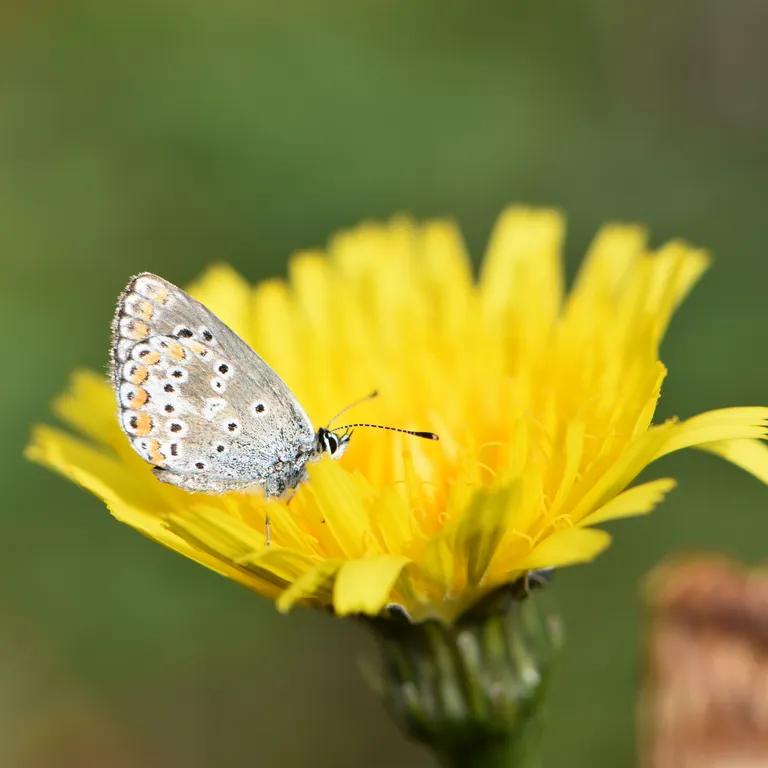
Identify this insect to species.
Aricia agestis/artaxerxes
